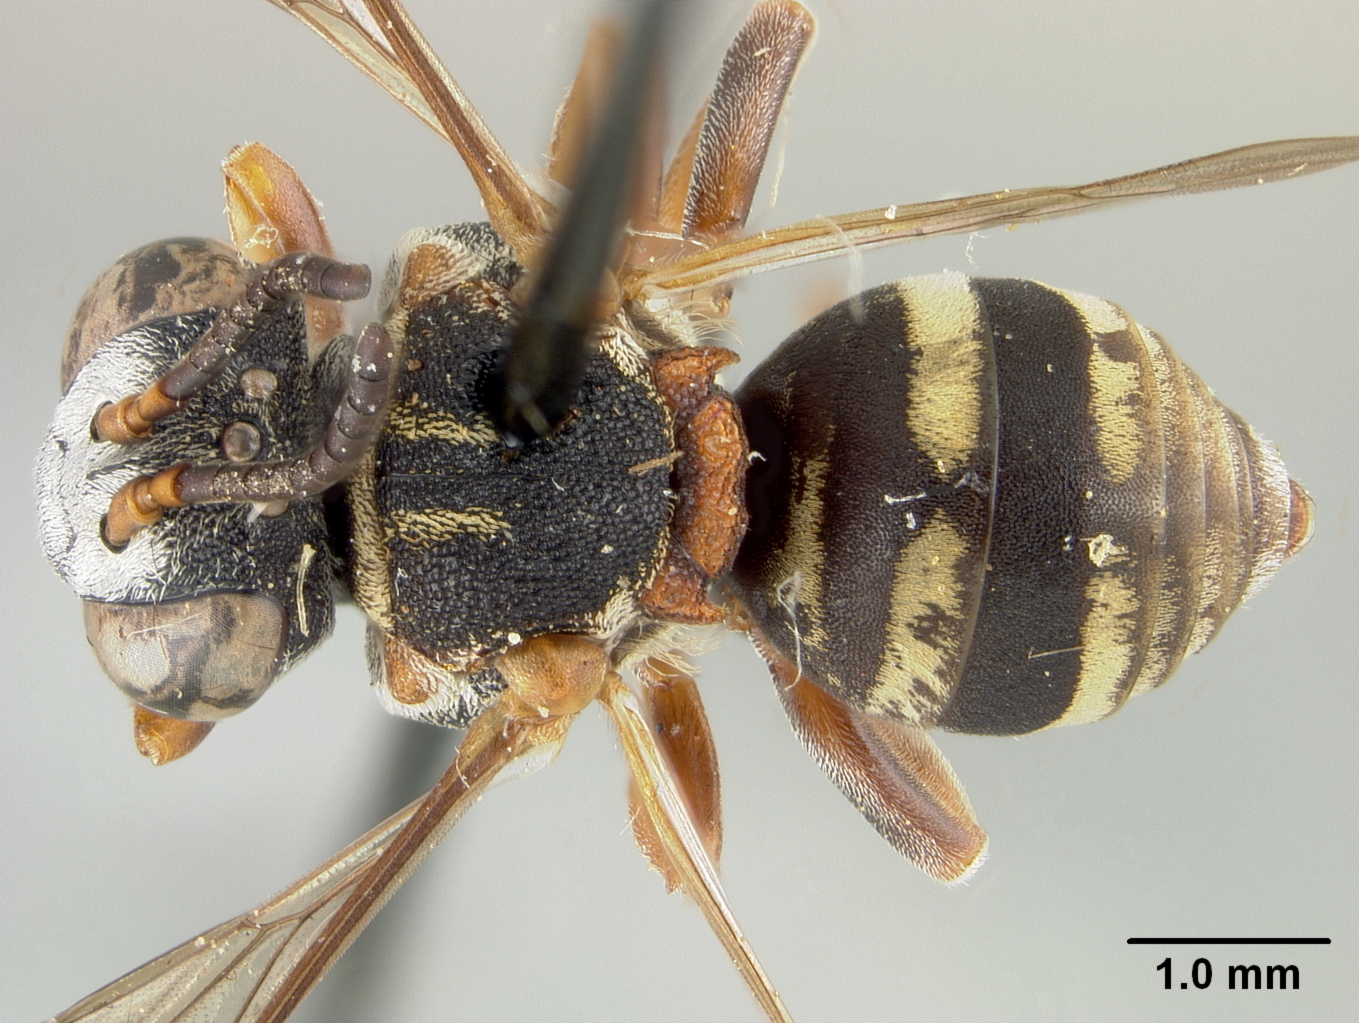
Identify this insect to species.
Epeolus carolinus
